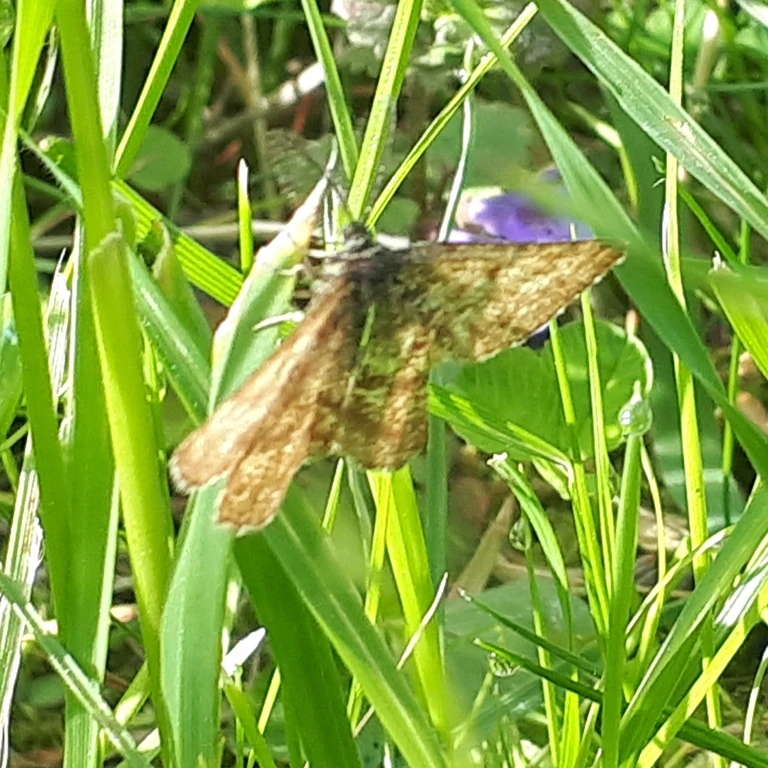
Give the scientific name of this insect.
Ematurga atomaria
